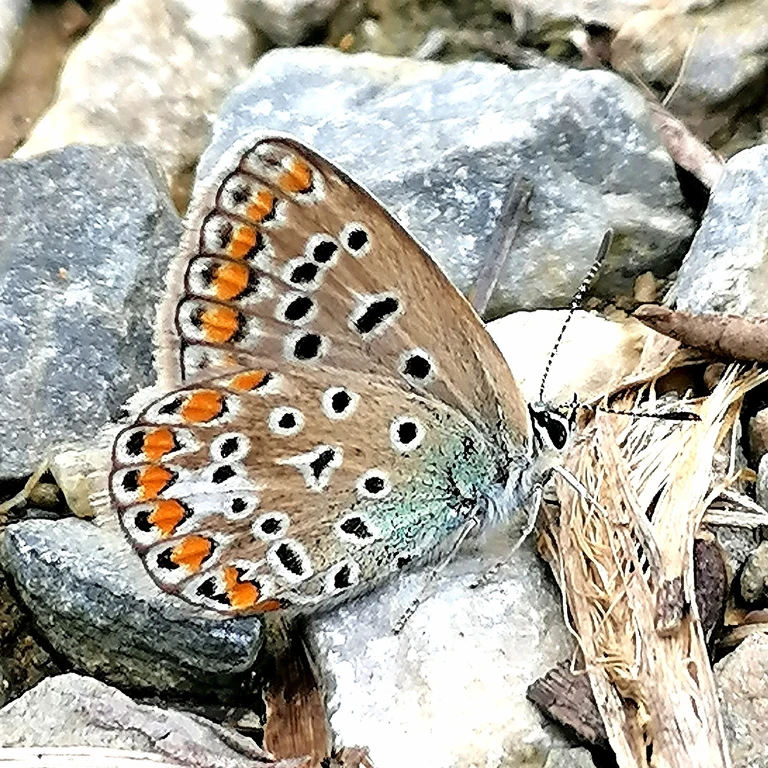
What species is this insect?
Polyommatus icarus
